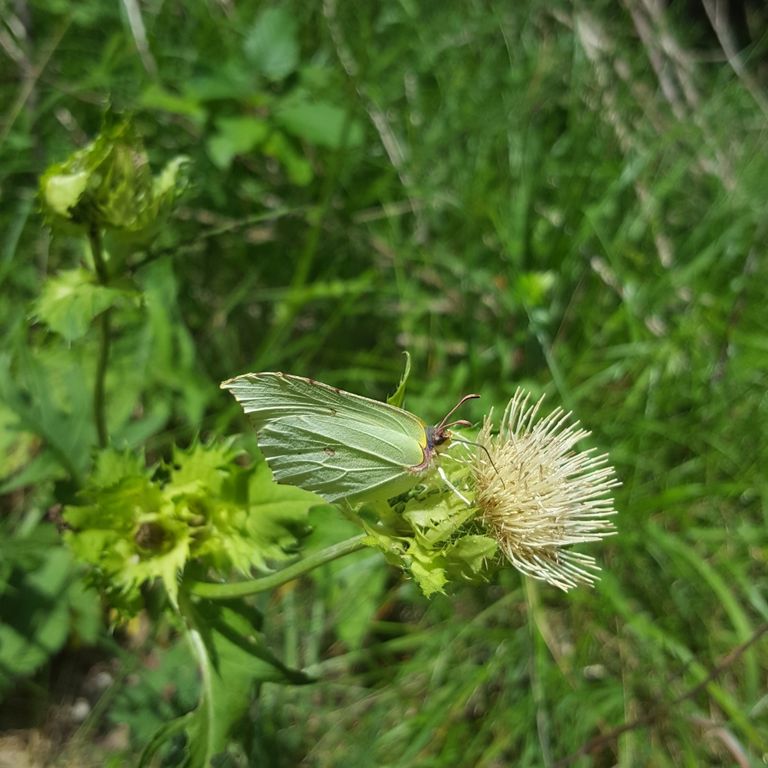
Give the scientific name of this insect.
Gonepteryx rhamni
